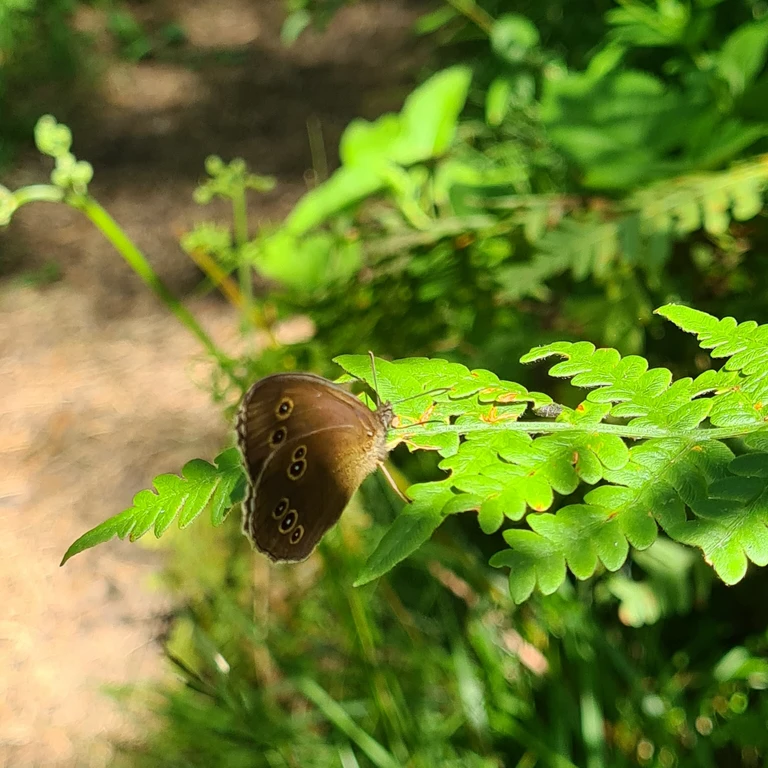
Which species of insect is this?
Aphantopus hyperantus
